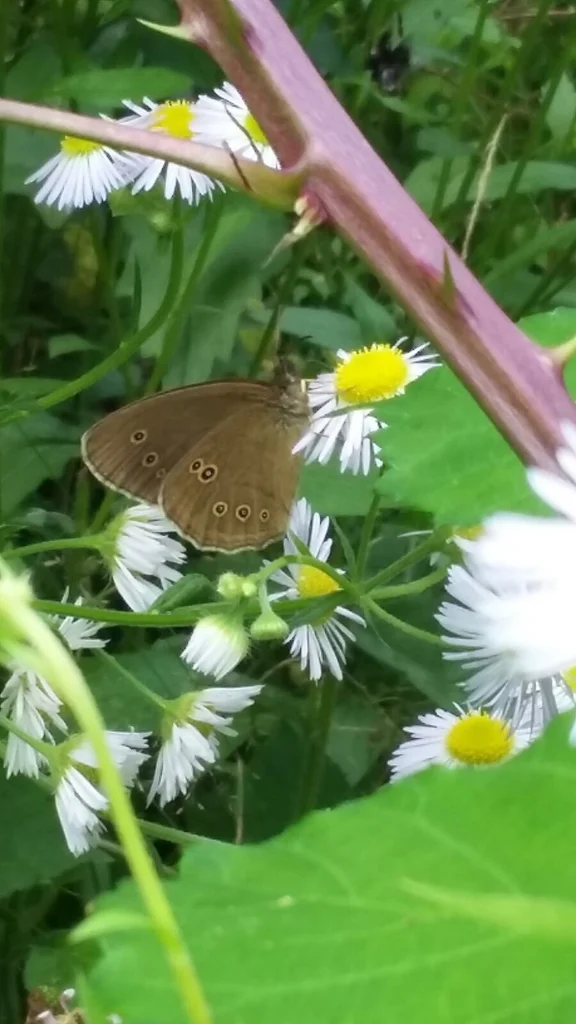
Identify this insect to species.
Aphantopus hyperantus
